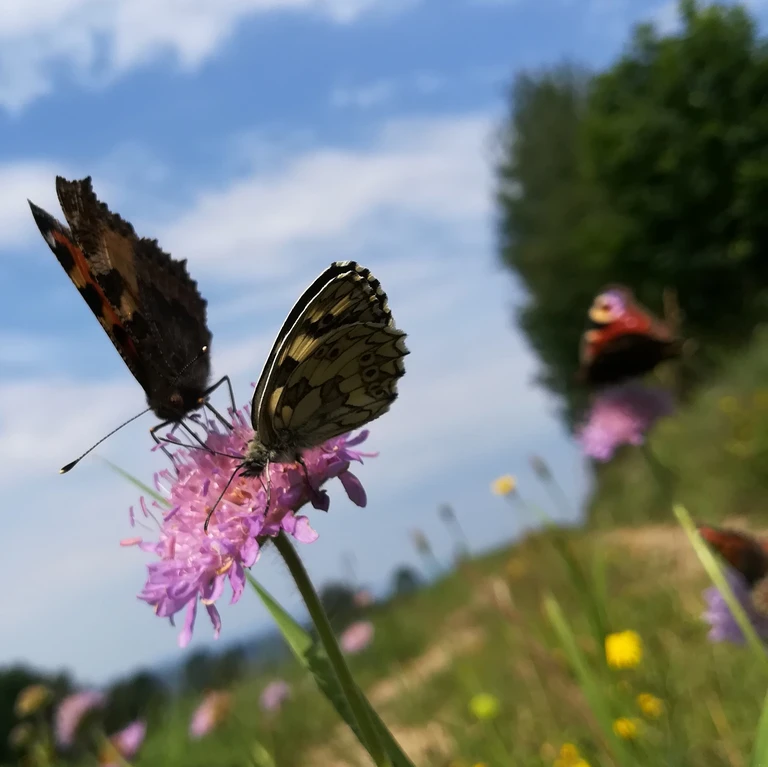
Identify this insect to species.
Melanargia galathea
